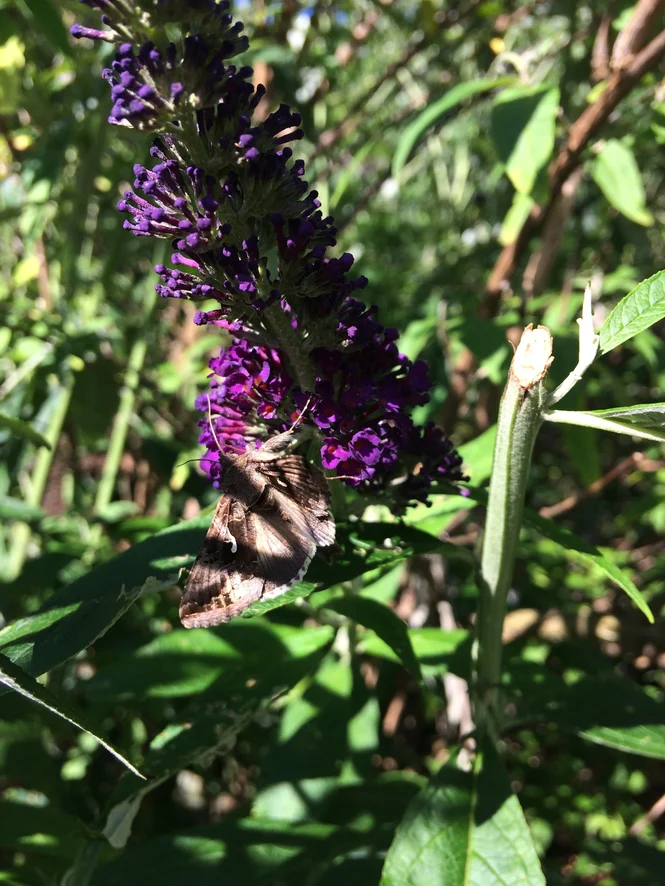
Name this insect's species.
Autographa gamma
